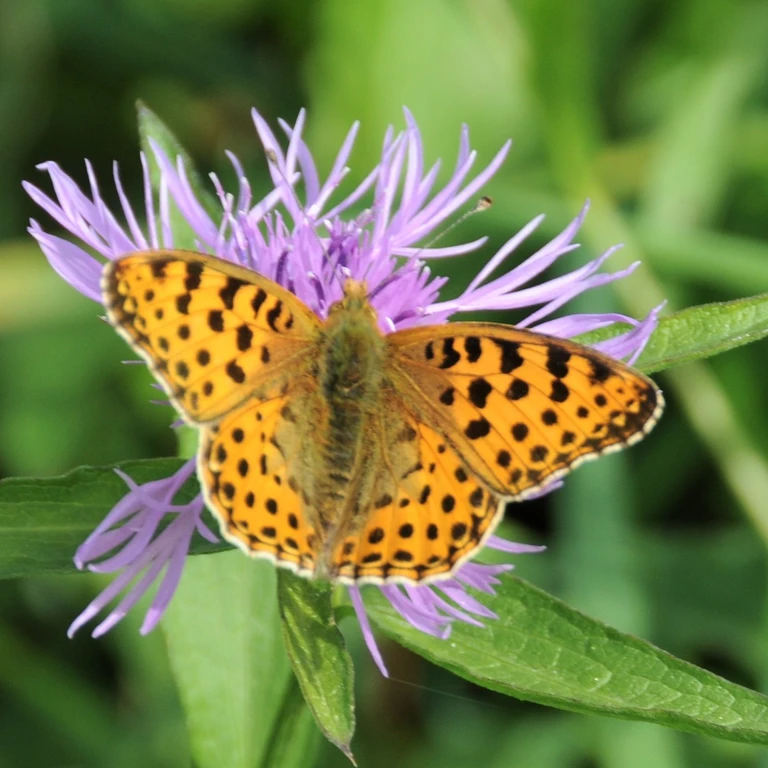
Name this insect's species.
Issoria lathonia
